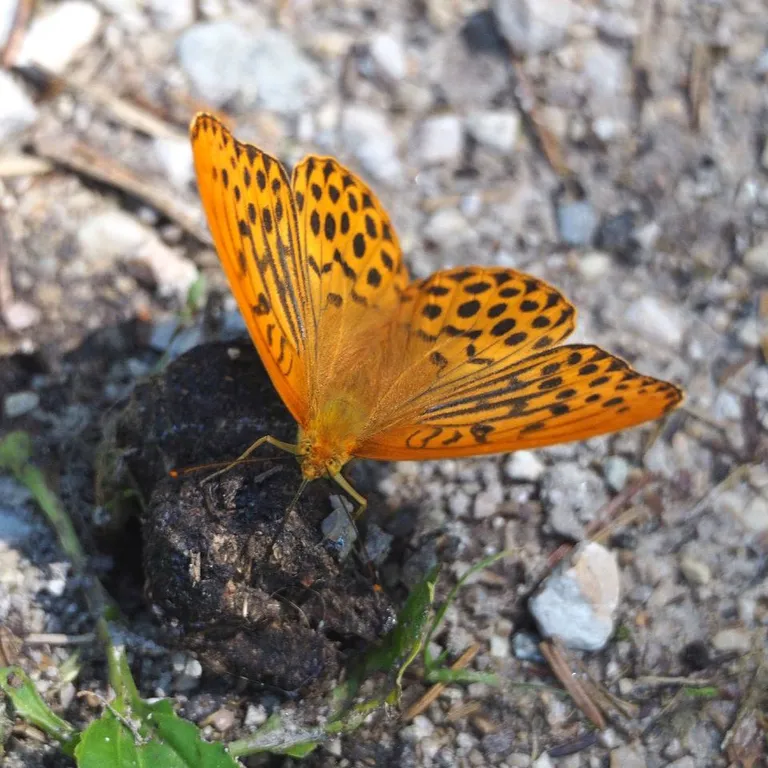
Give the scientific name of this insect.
Argynnis paphia
